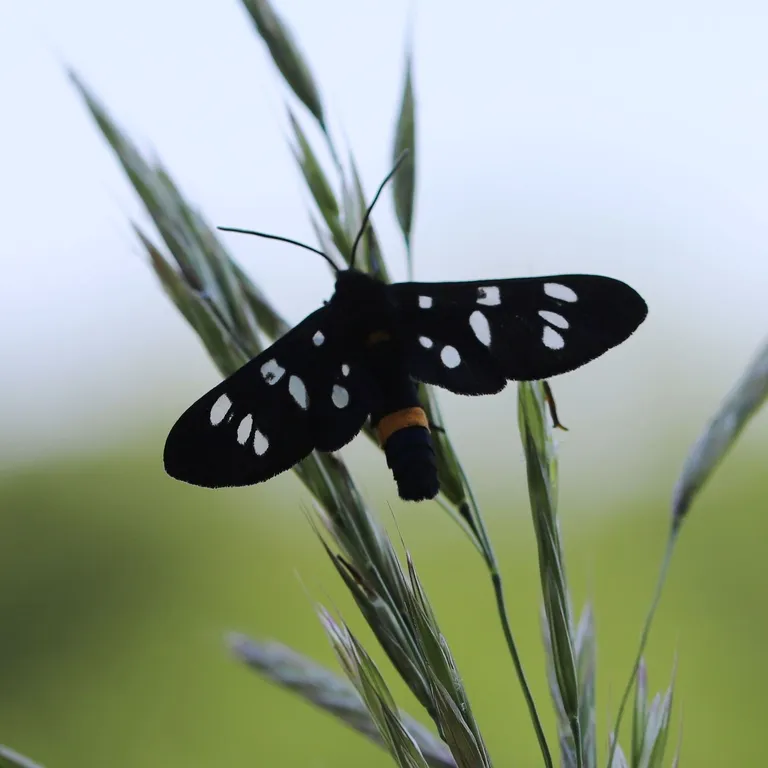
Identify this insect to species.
Amata phegea
